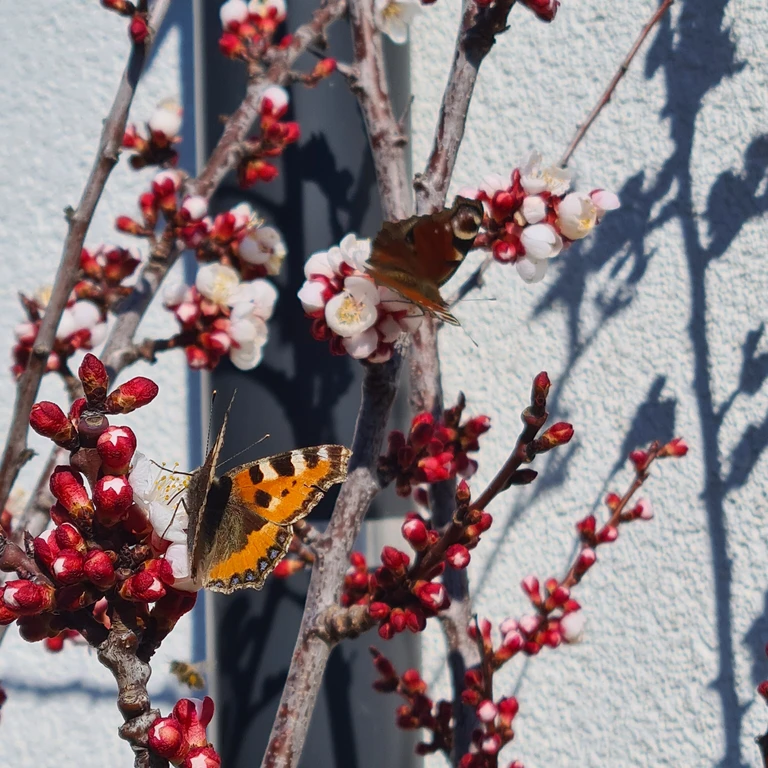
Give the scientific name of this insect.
Aglais urticae
